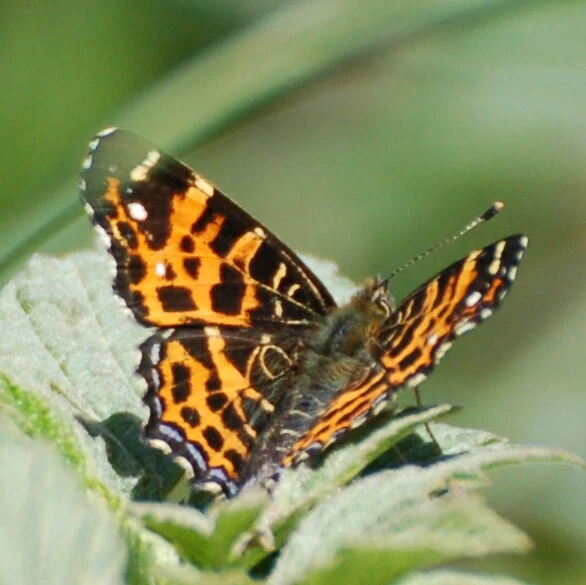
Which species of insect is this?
Araschnia levana
